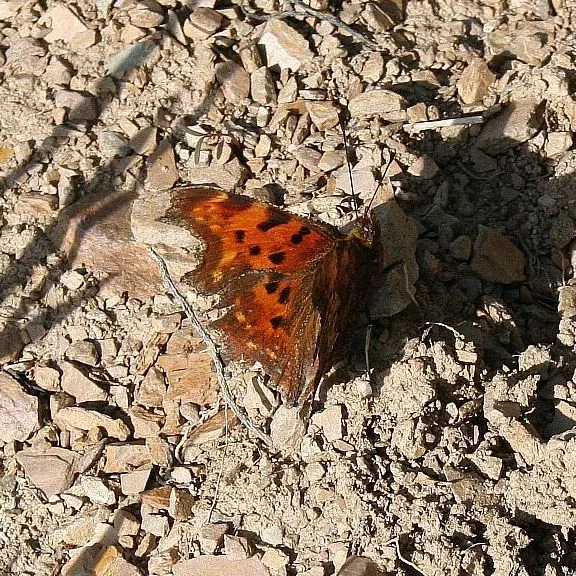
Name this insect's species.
Polygonia c-album
